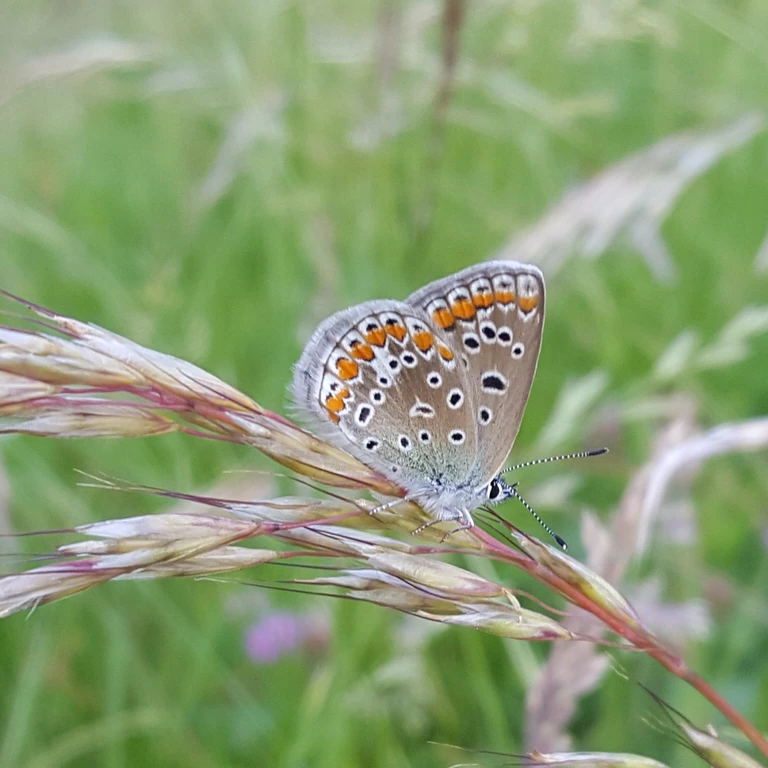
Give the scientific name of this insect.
Polyommatus icarus
